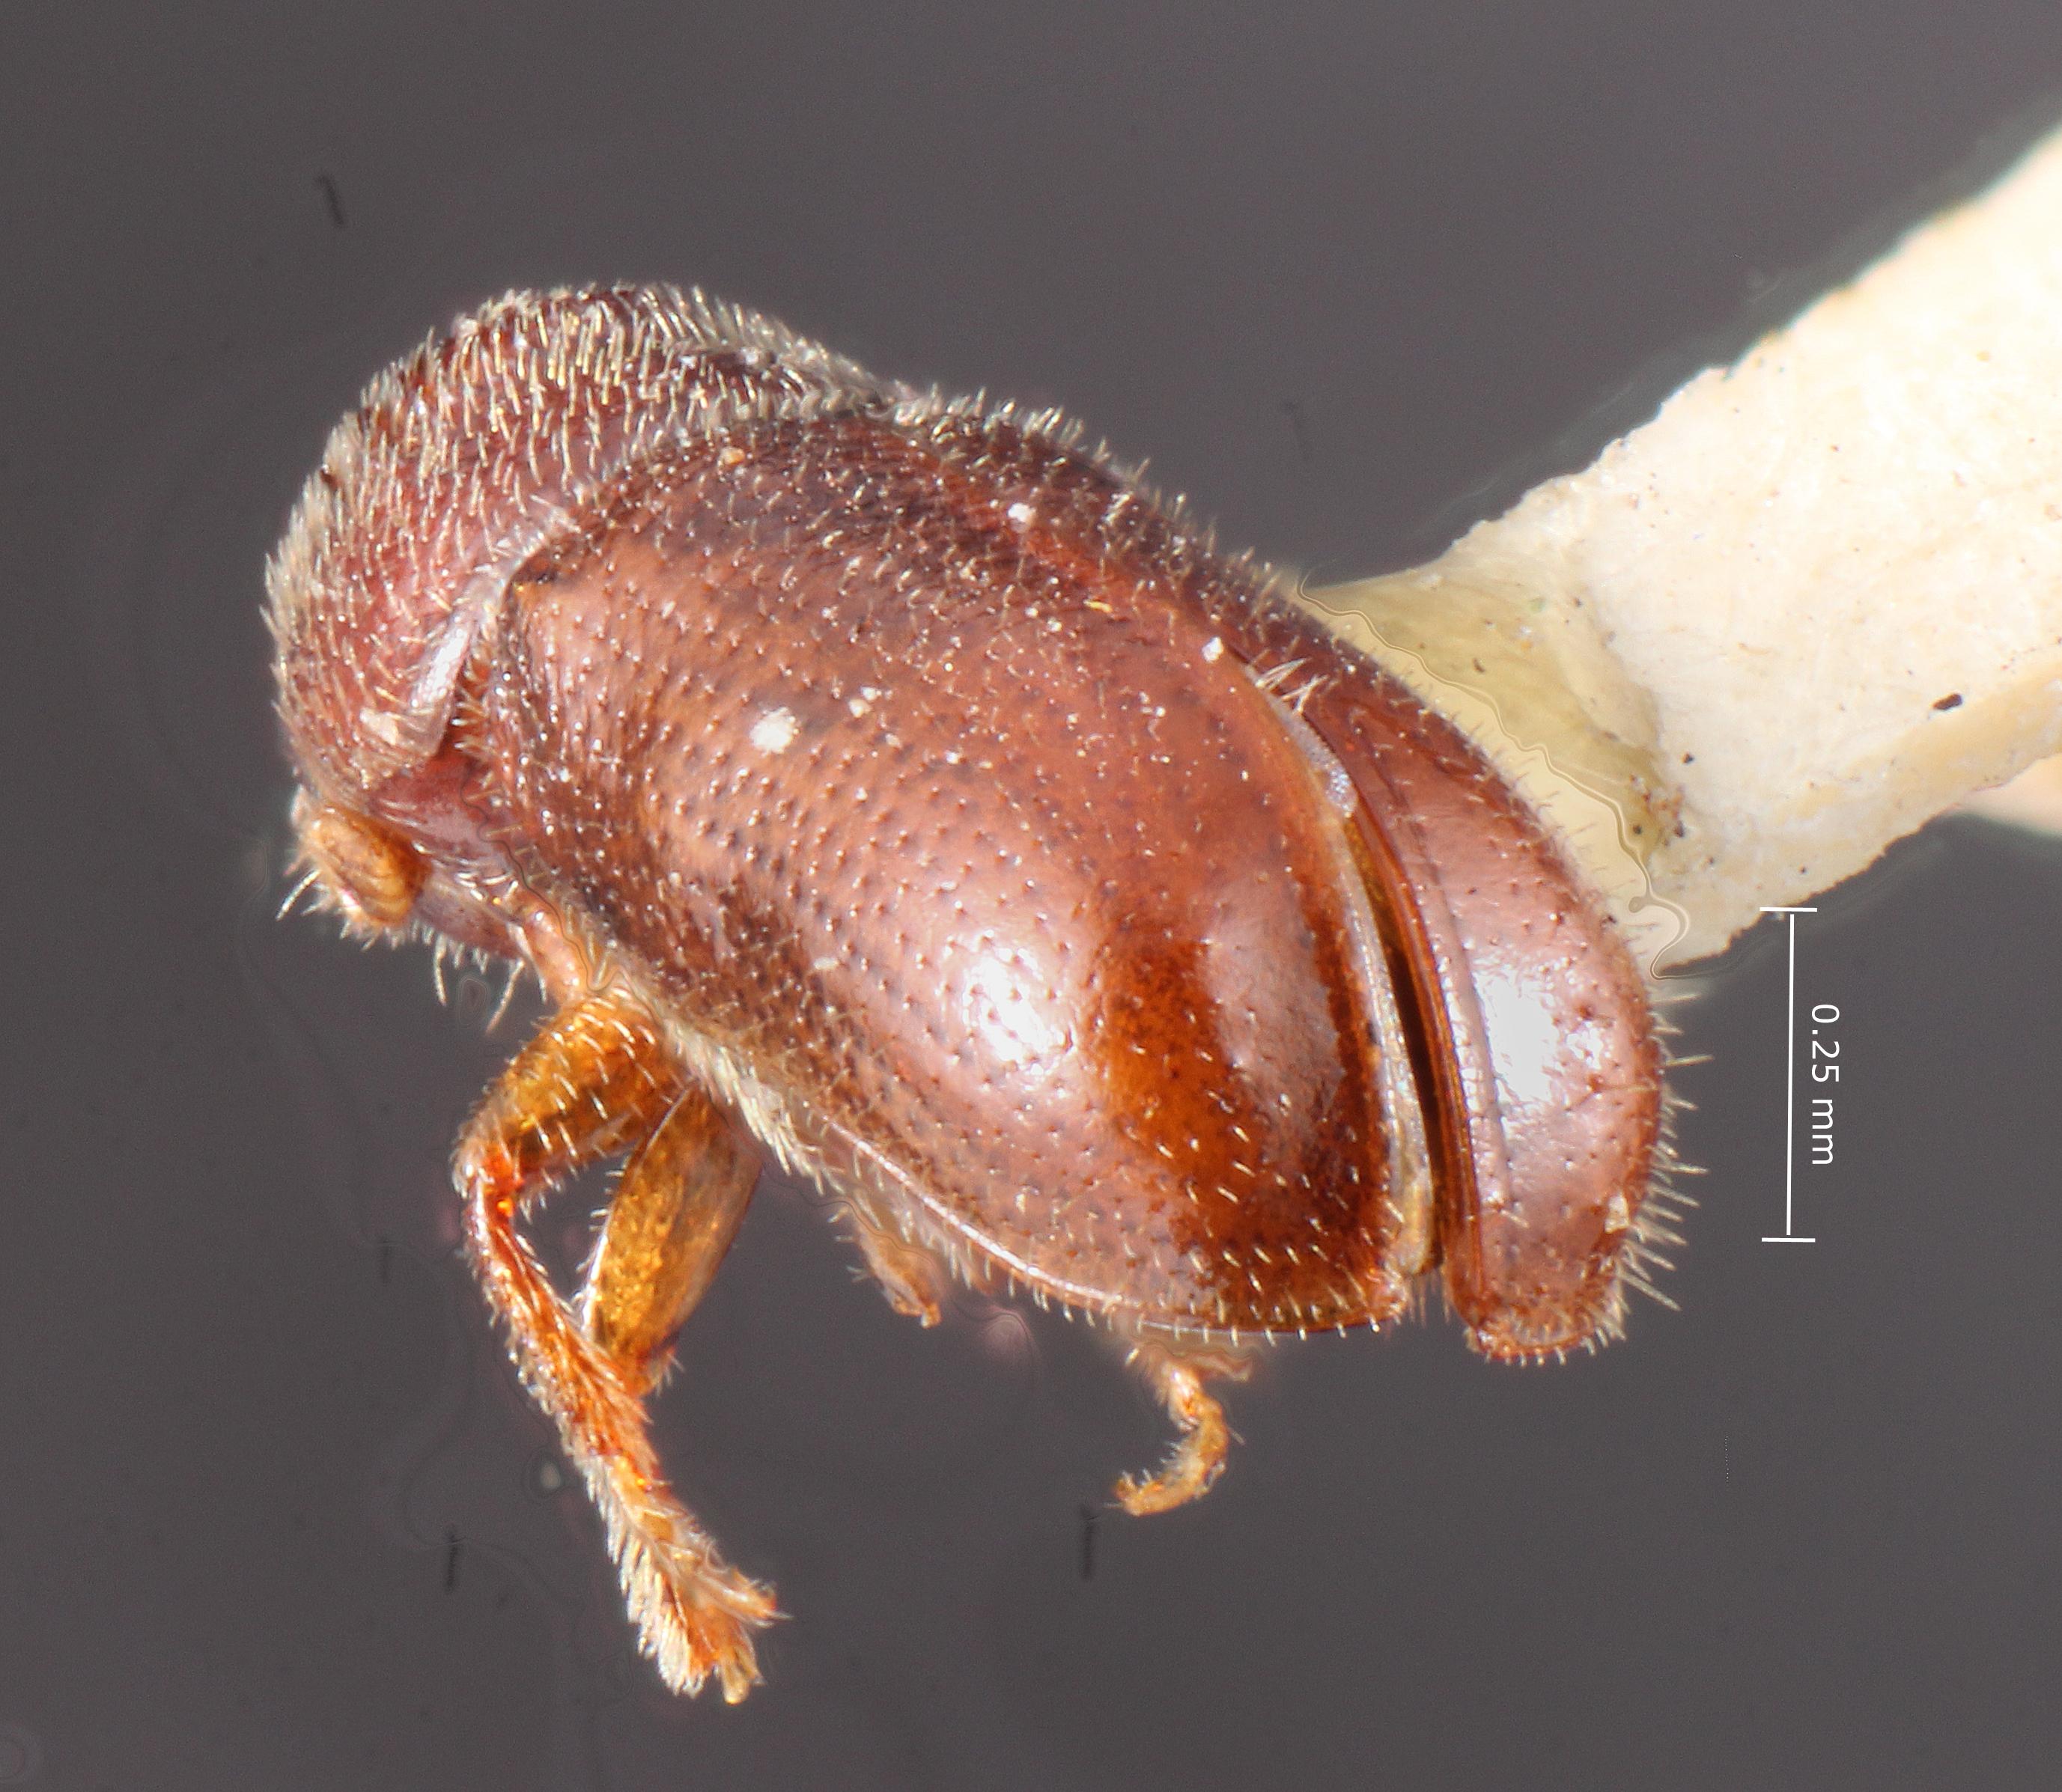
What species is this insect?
Pityophthorus ponderosae
